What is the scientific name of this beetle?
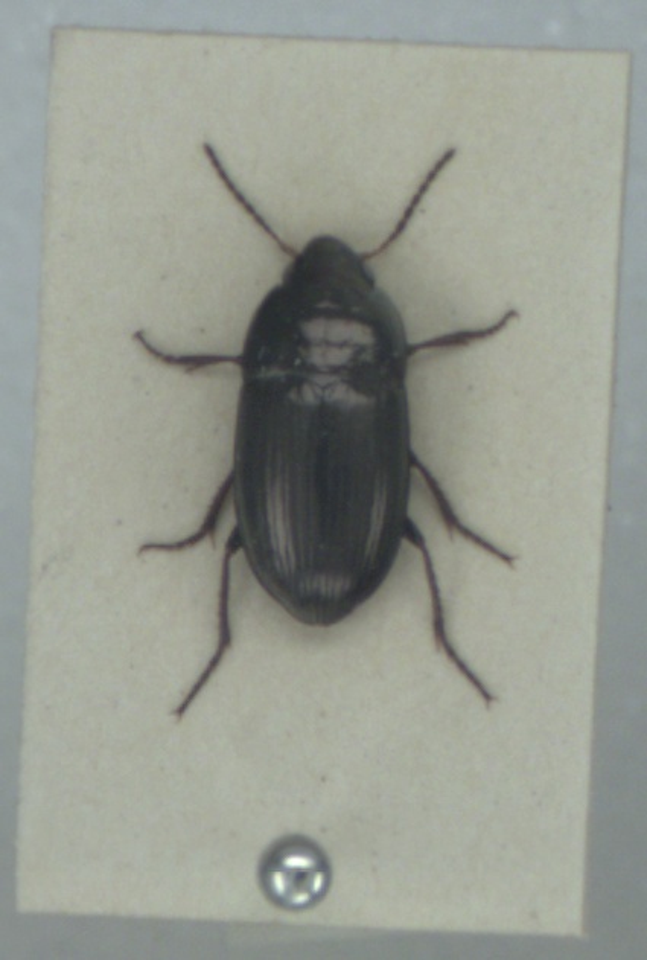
Amara communis
